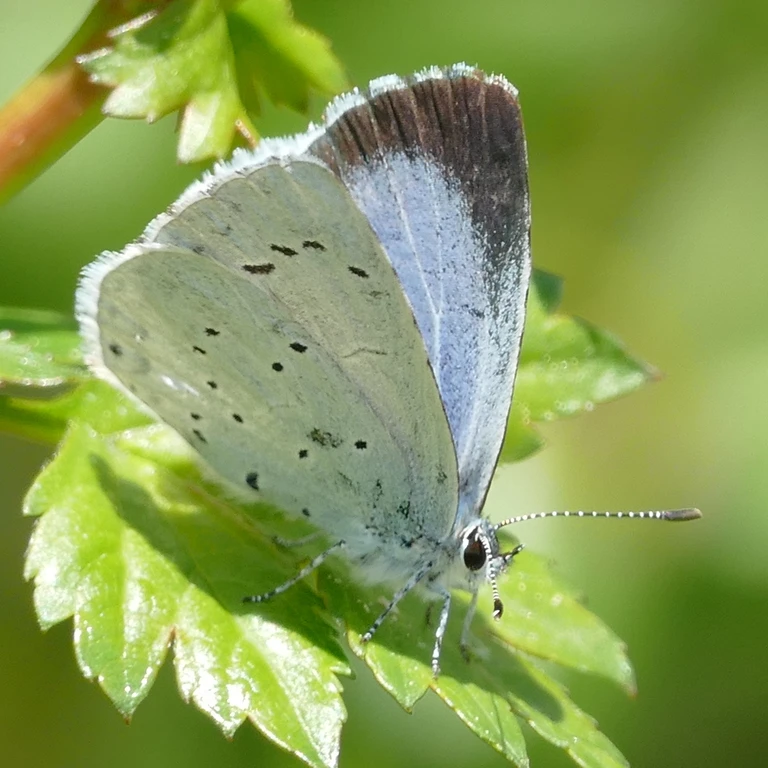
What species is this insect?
Celastrina argiolus
